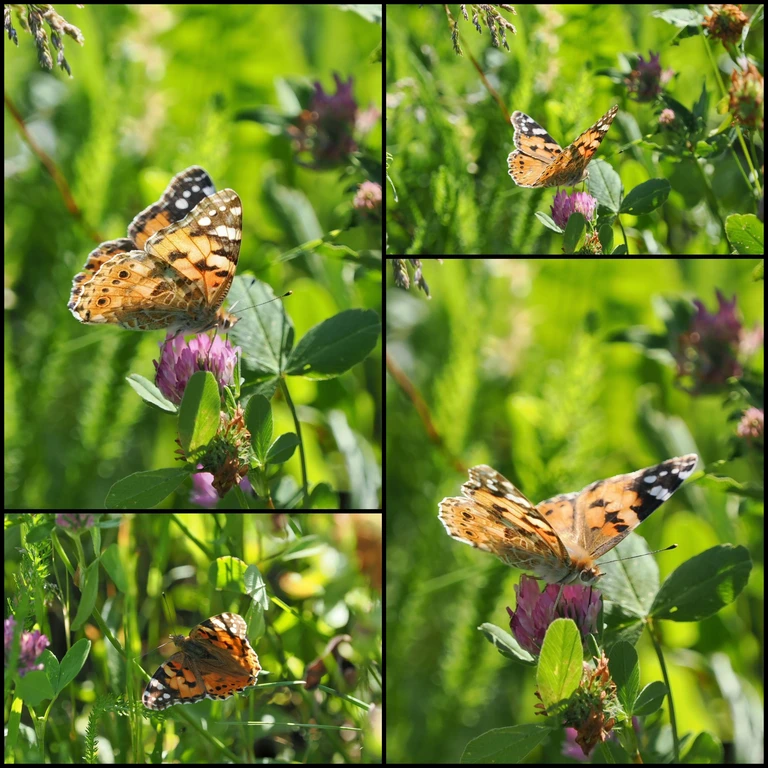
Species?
Vanessa cardui
